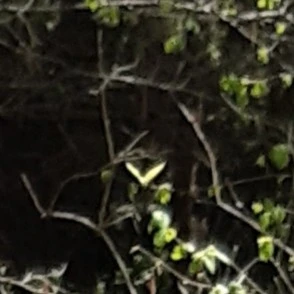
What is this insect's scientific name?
Gonepteryx rhamni
